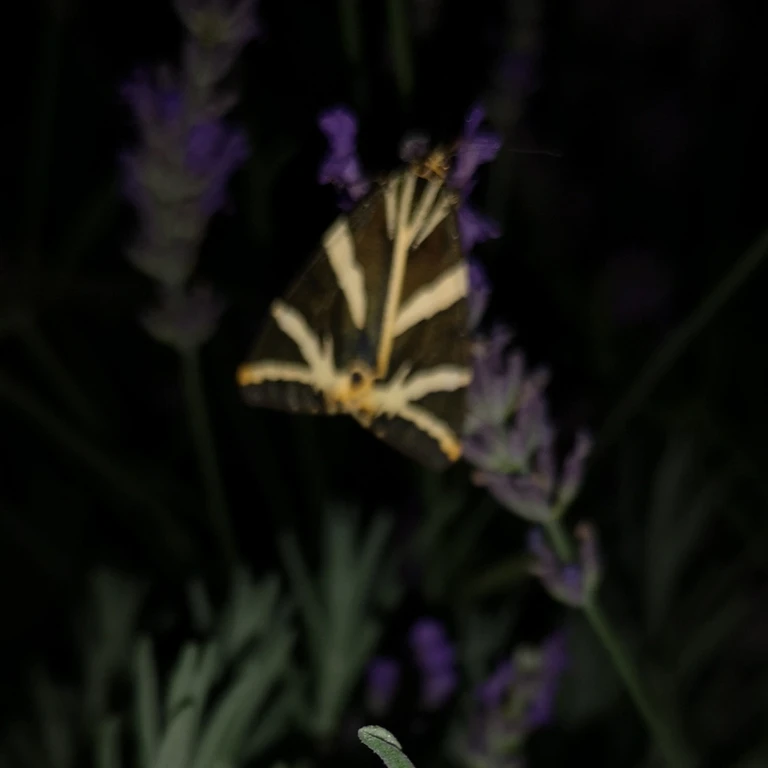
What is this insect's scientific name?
Euplagia quadripunctaria
